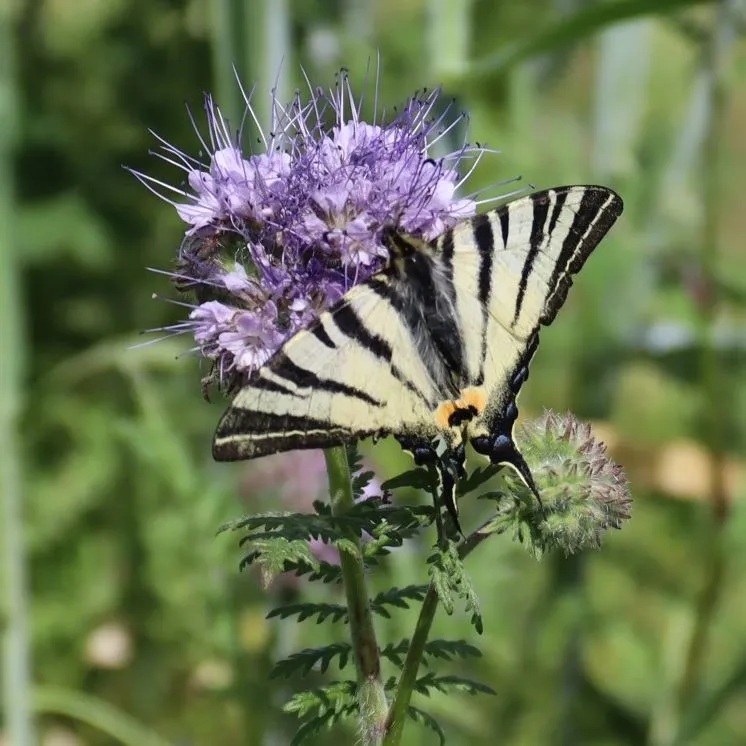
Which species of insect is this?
Iphiclides podalirius
